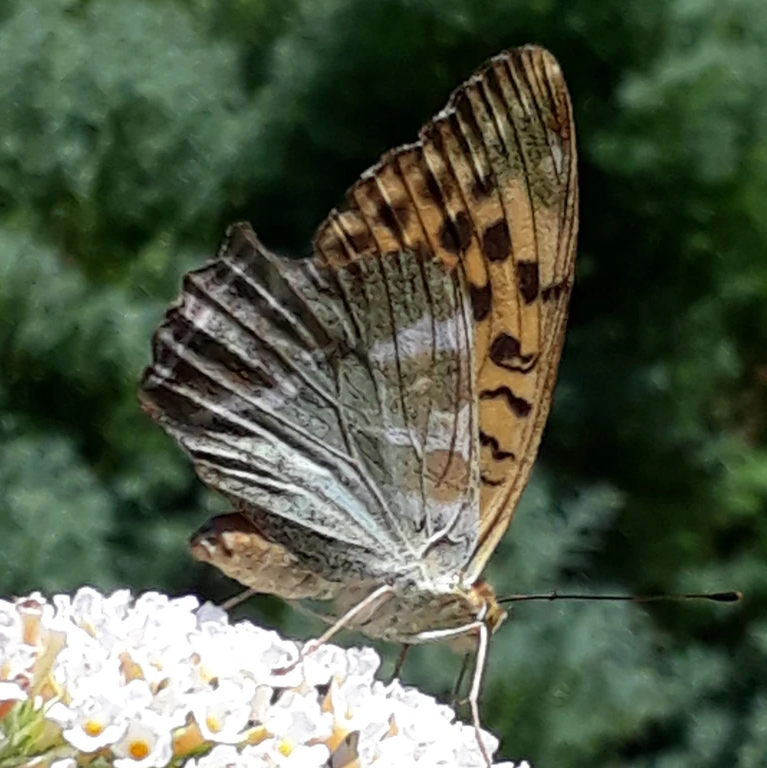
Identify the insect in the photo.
Argynnis paphia
